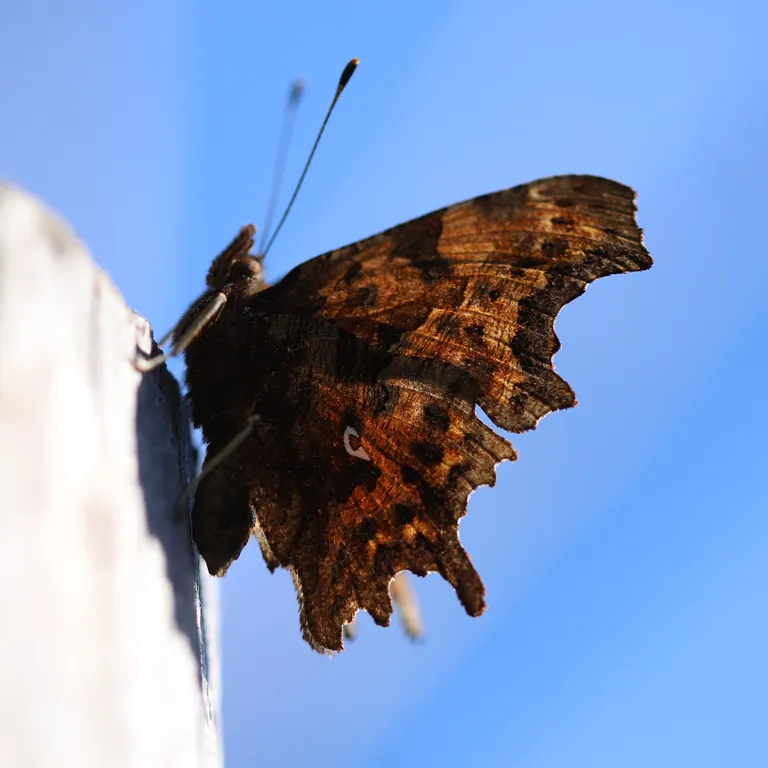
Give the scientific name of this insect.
Polygonia c-album
